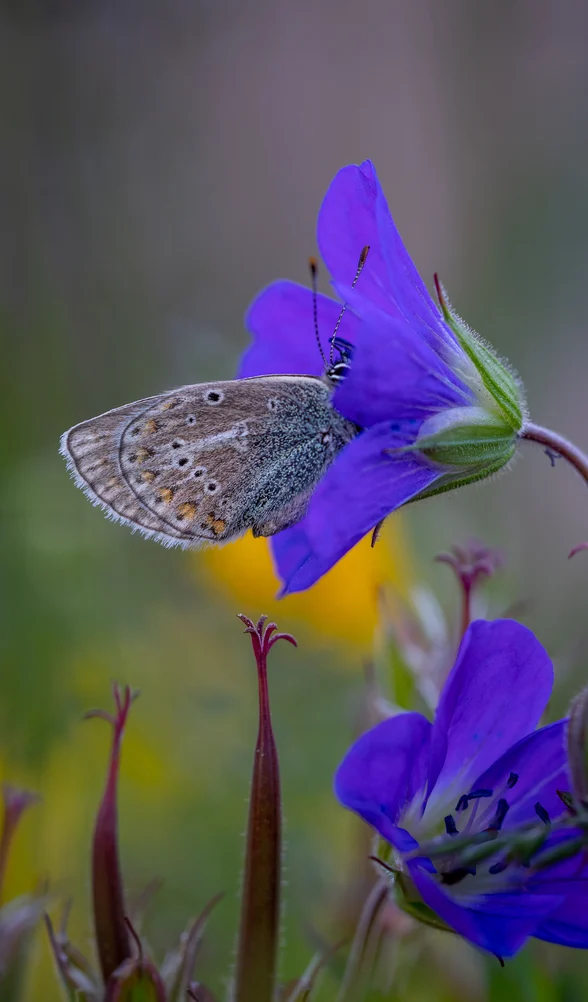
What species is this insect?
Eumedonia eumedon
